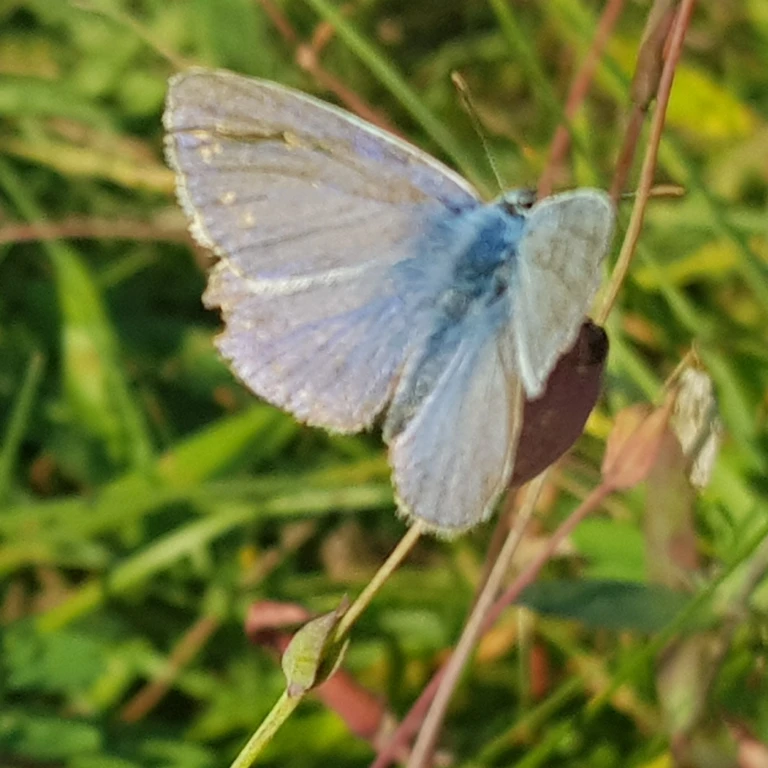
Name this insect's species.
Polyommatus icarus
